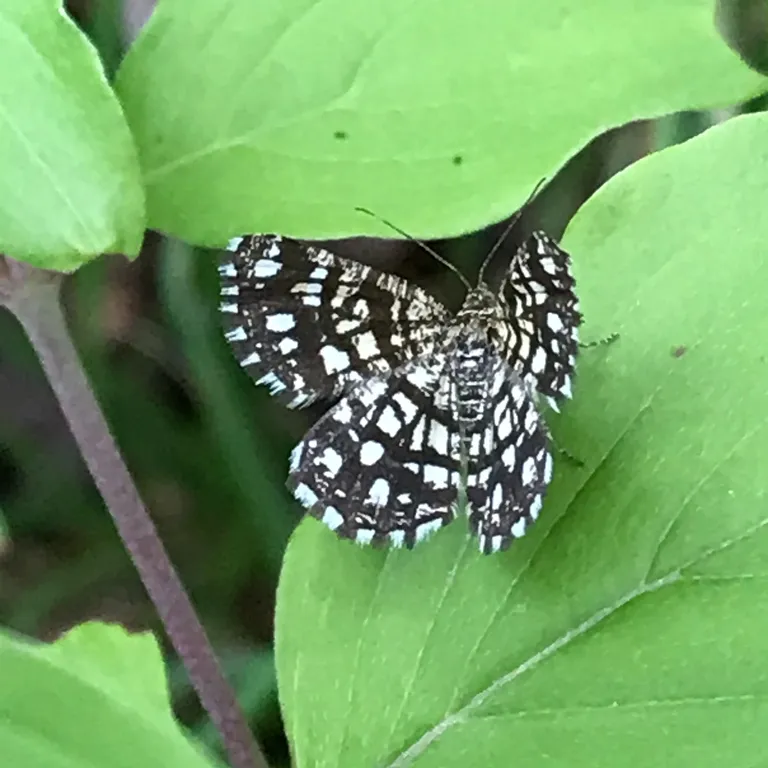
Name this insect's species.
Chiasmia clathrata
